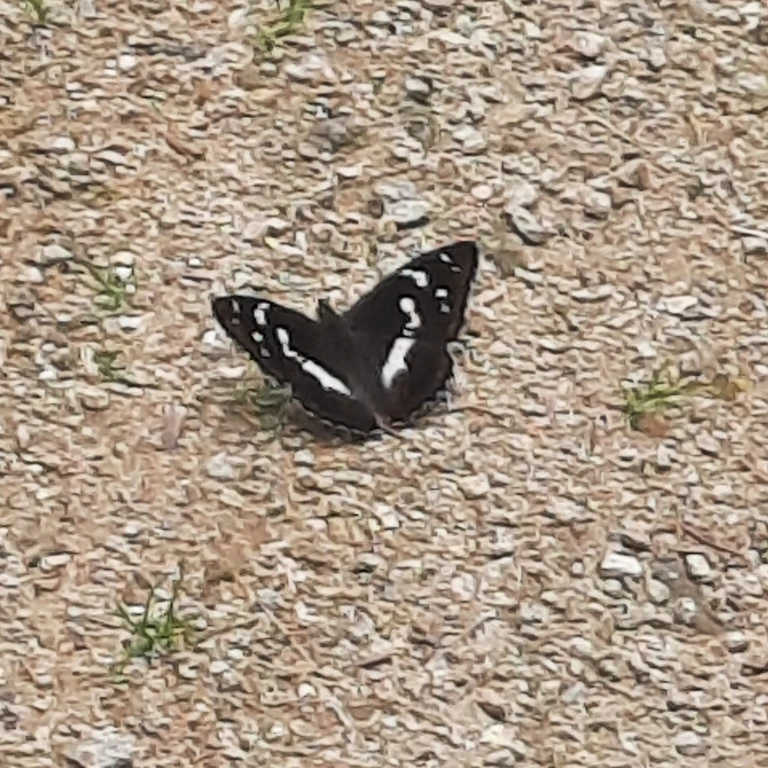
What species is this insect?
Apatura iris
